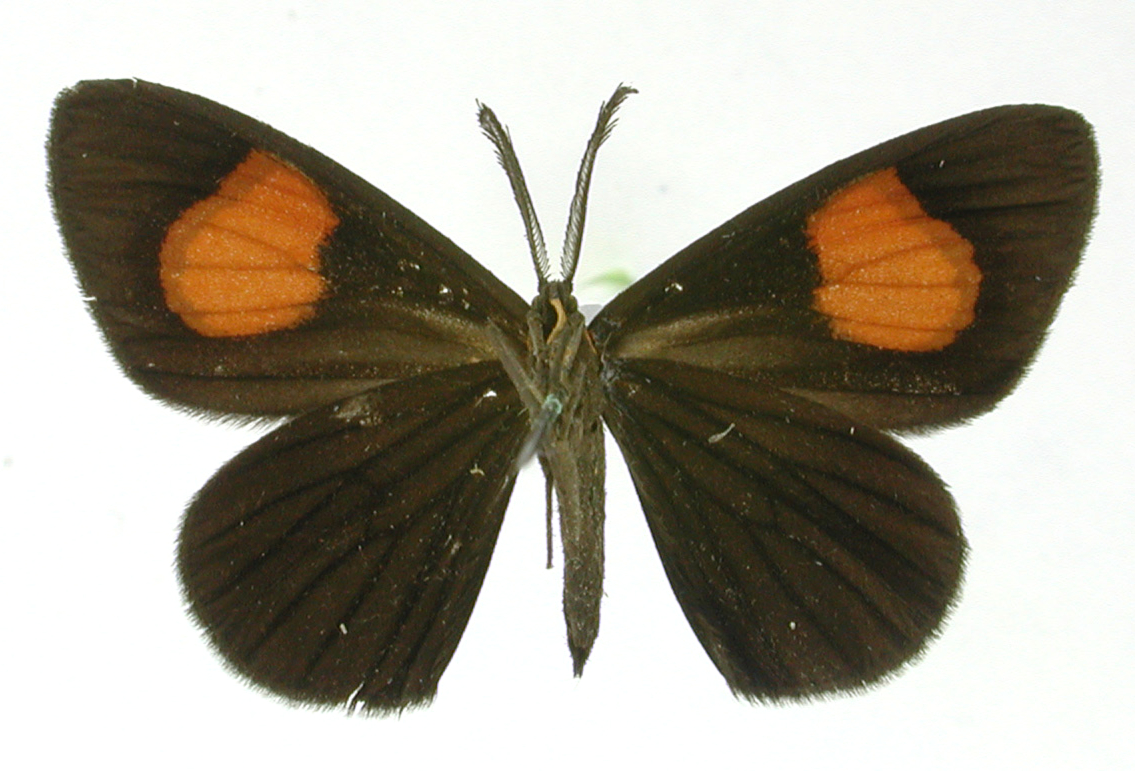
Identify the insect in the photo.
Nelo tricolor
